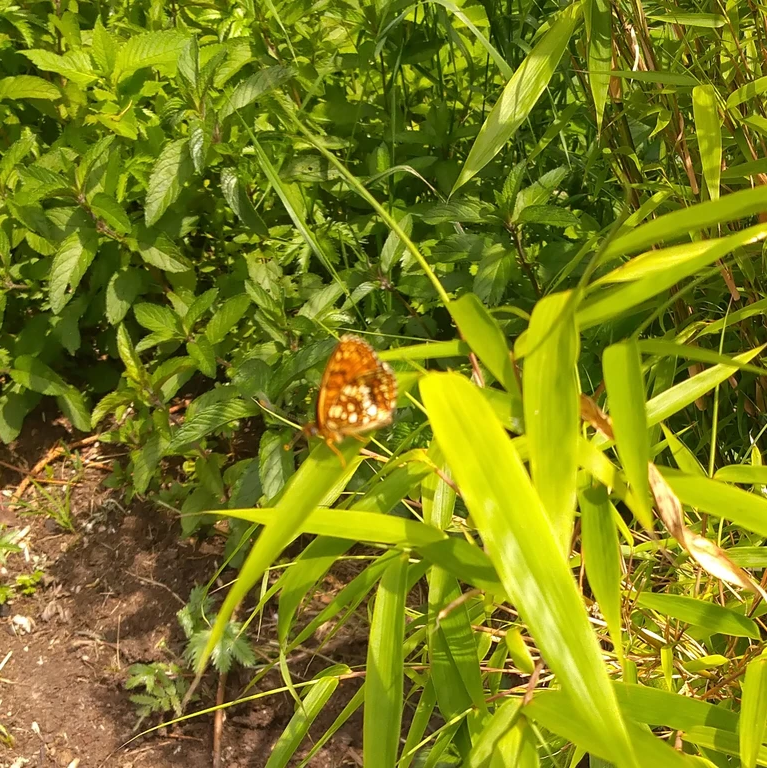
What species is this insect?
Melitaea diamina
